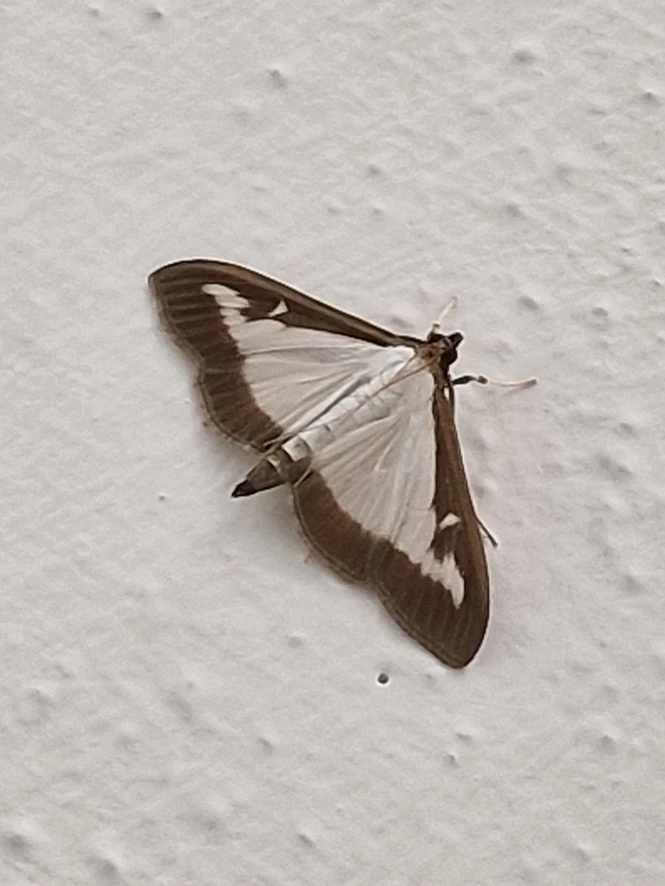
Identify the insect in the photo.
Cydalima perspectalis
